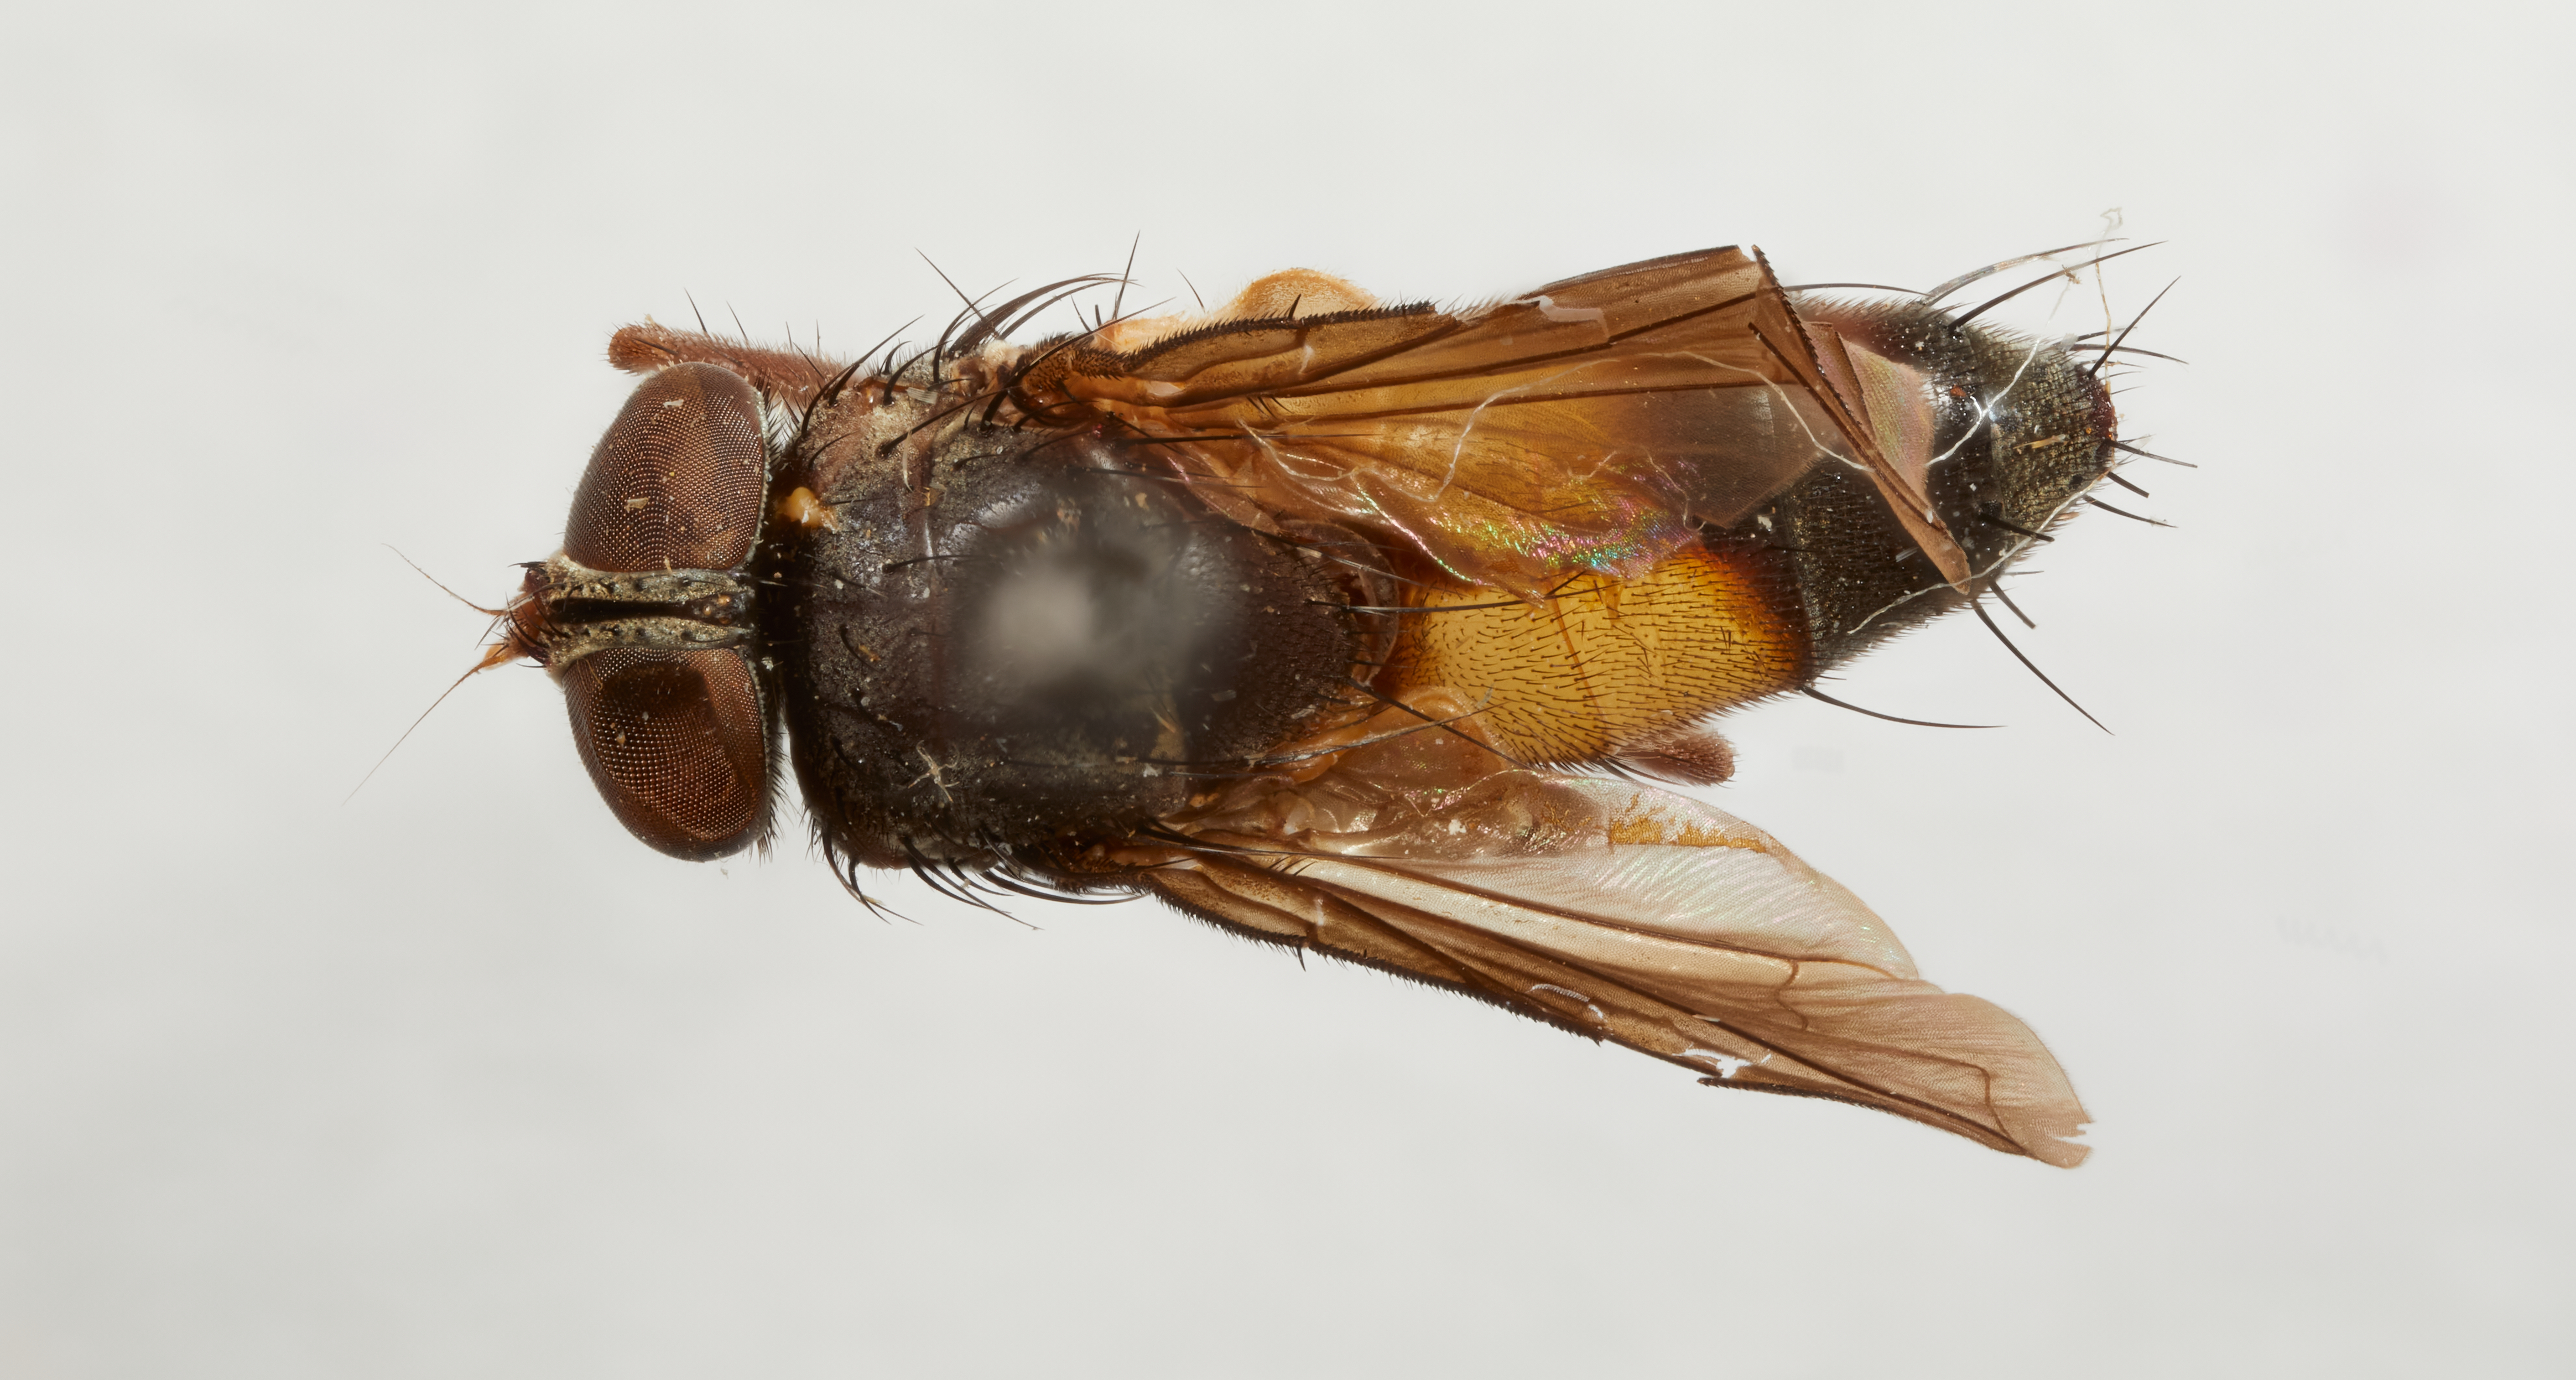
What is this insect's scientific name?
Telothyriosoma tersa
